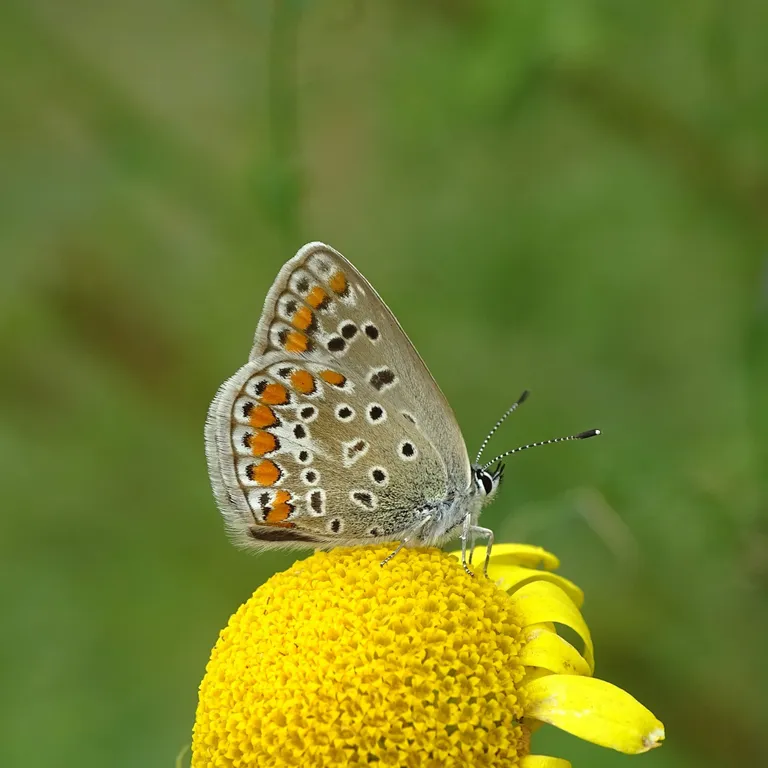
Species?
Polyommatus icarus
